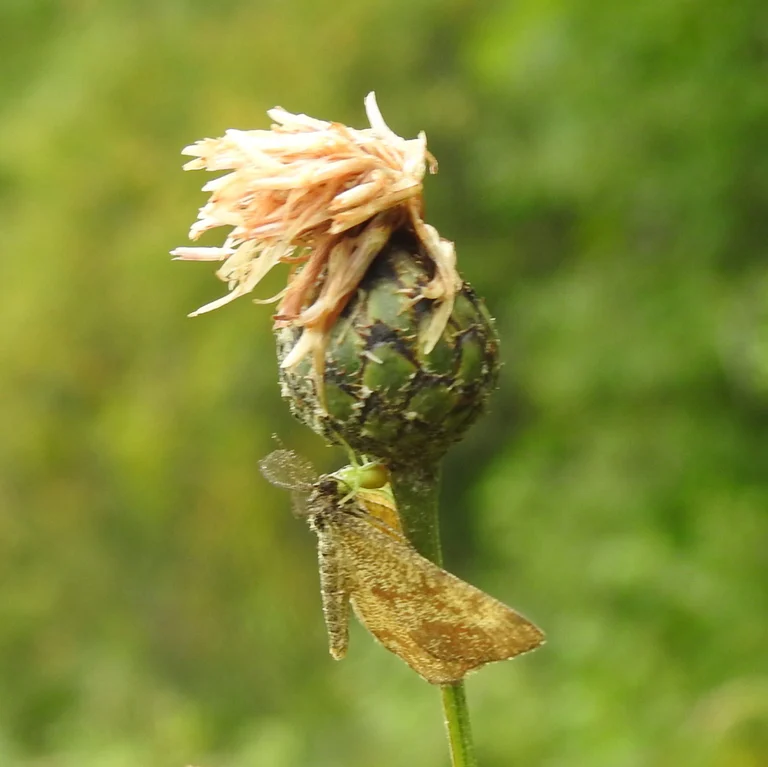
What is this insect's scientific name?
Ematurga atomaria
